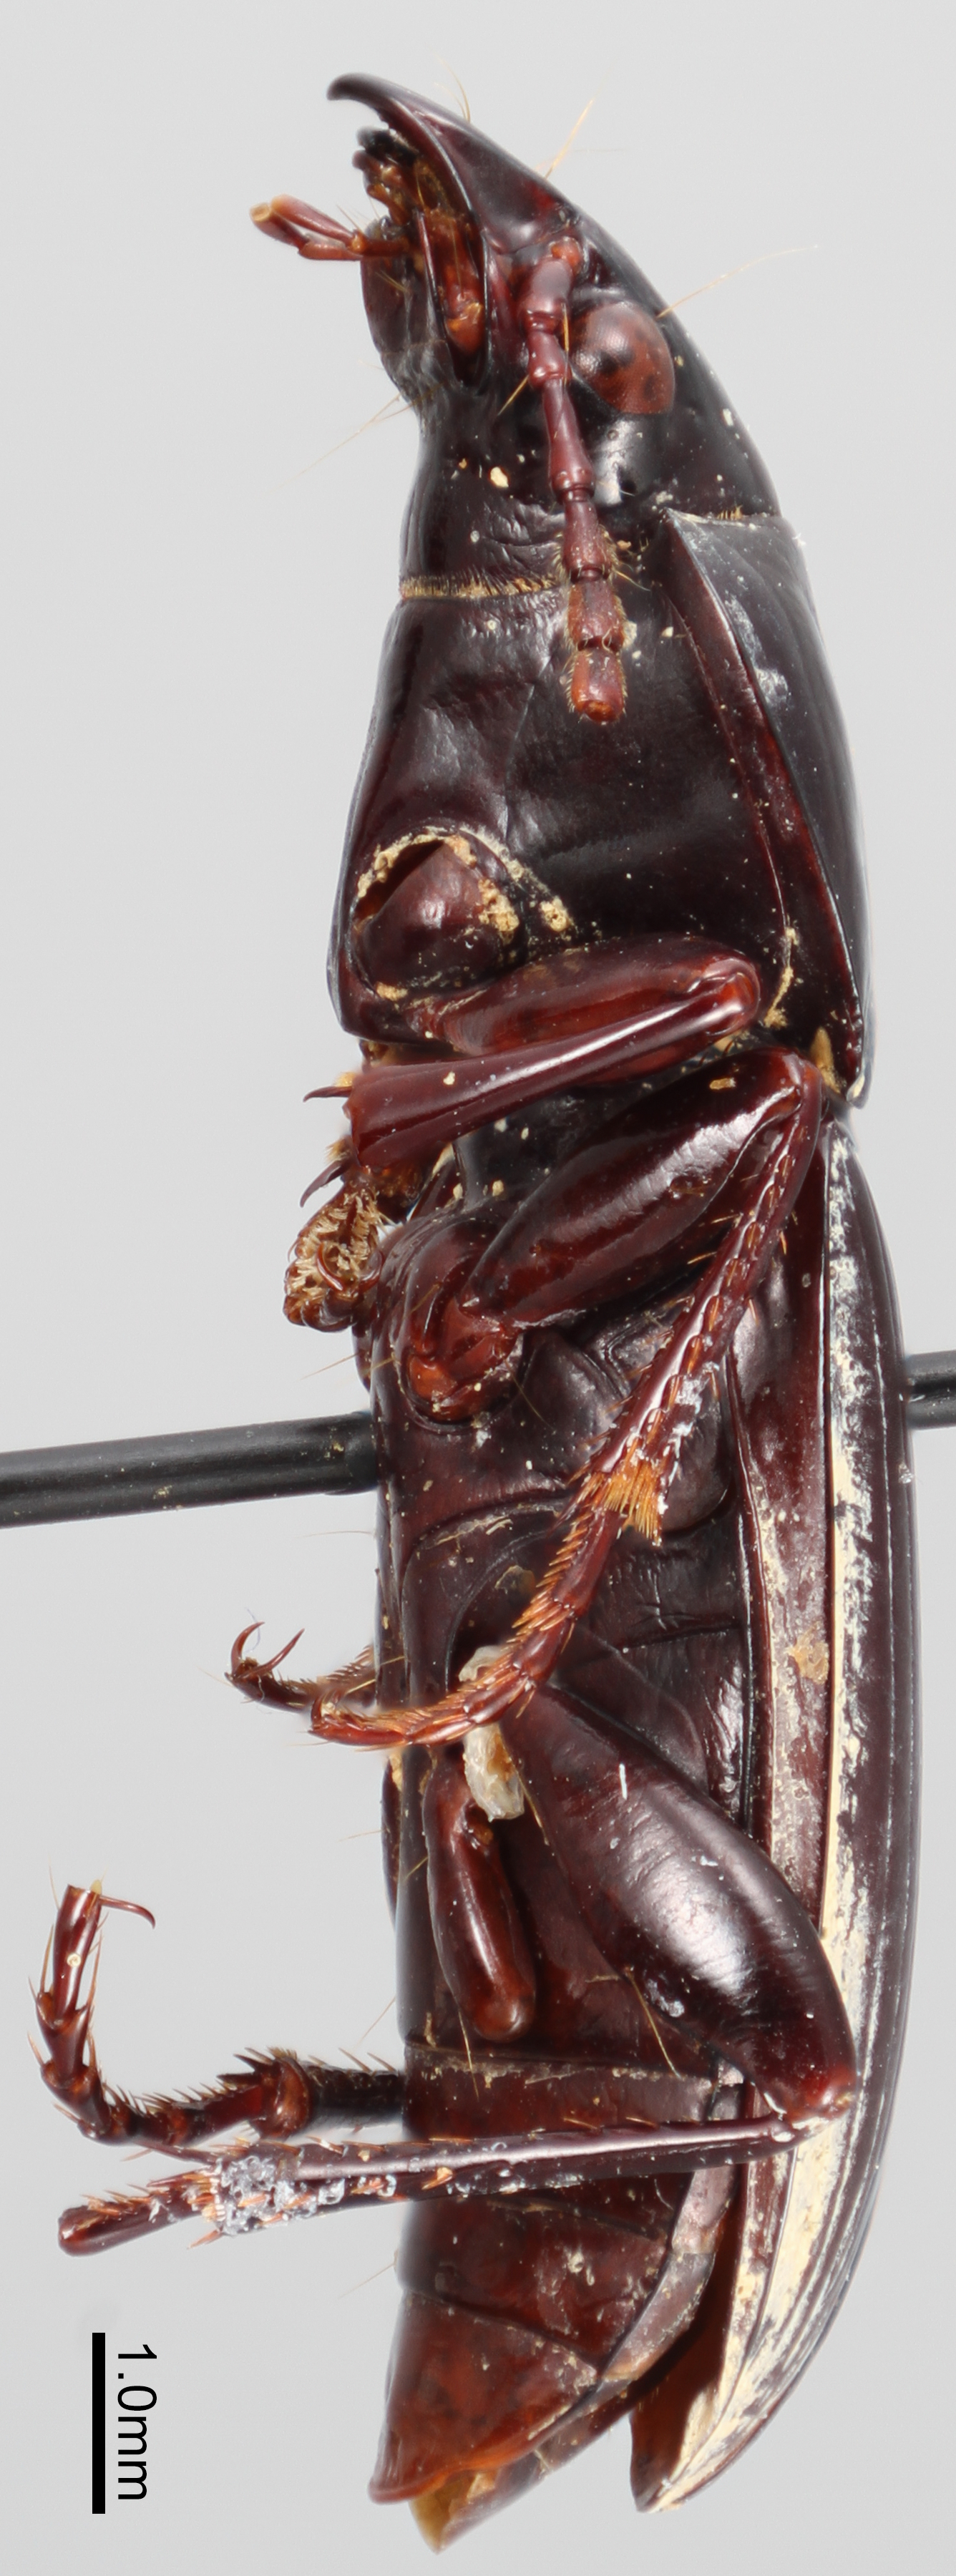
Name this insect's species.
Pterostichus cupidus
